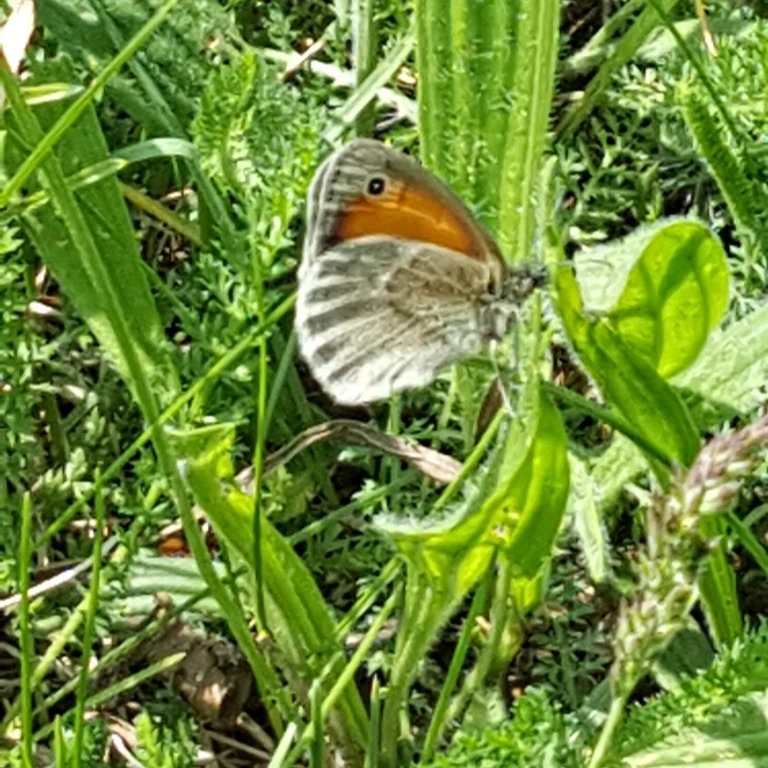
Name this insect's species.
Coenonympha pamphilus
